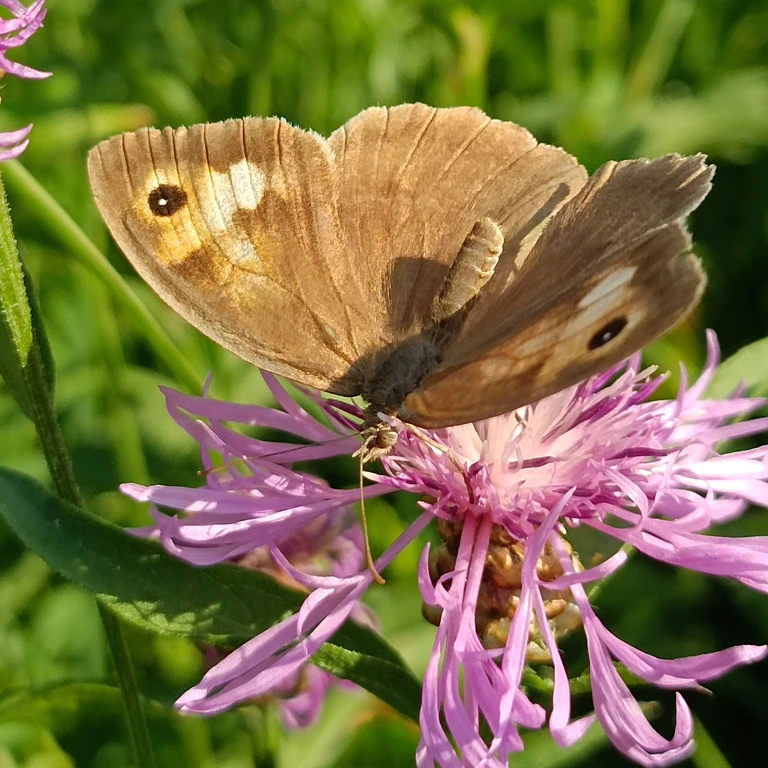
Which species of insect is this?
Maniola jurtina
